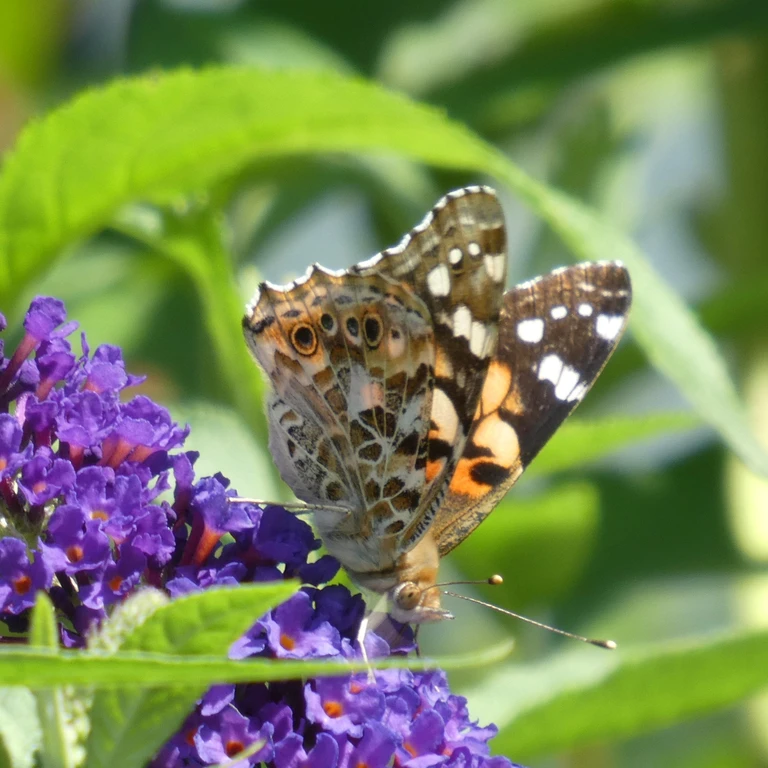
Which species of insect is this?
Vanessa cardui
